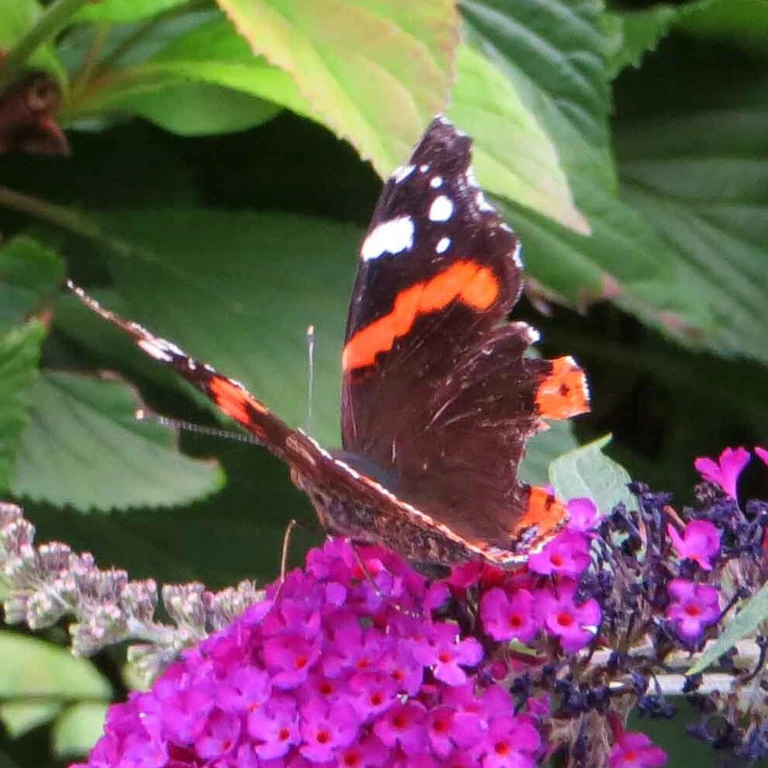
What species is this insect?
Vanessa atalanta
